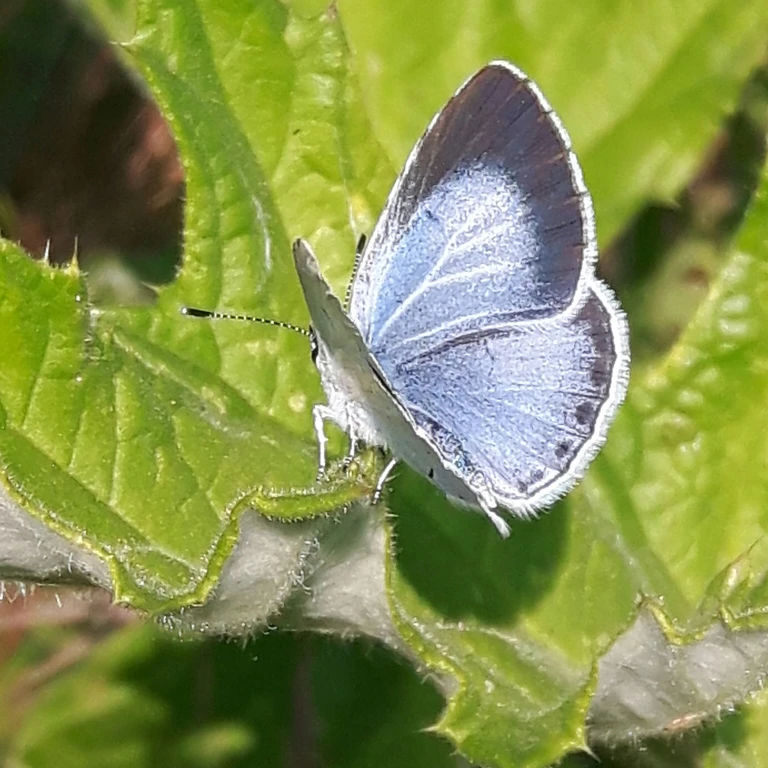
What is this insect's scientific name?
Celastrina argiolus
